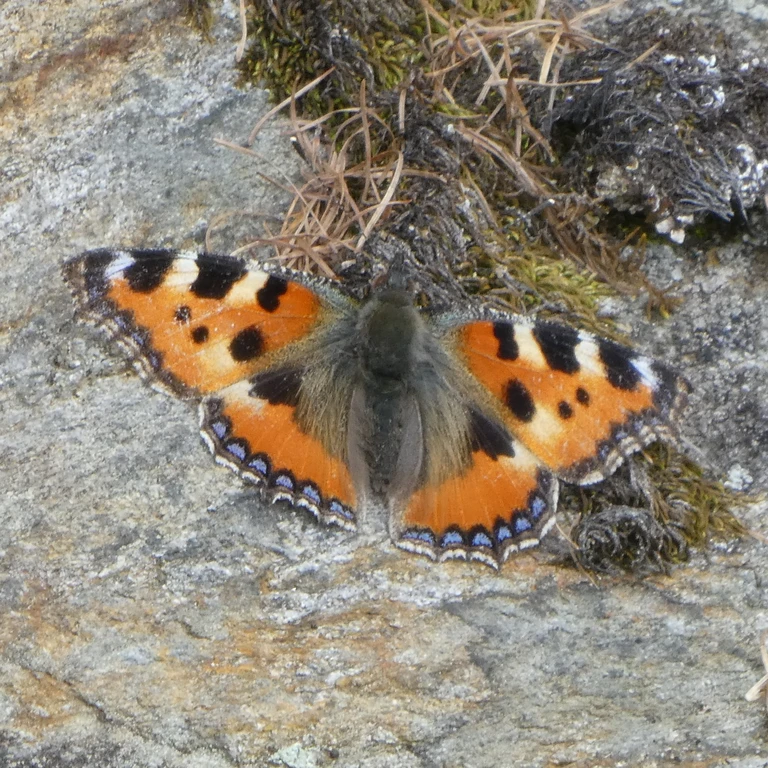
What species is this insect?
Aglais urticae
